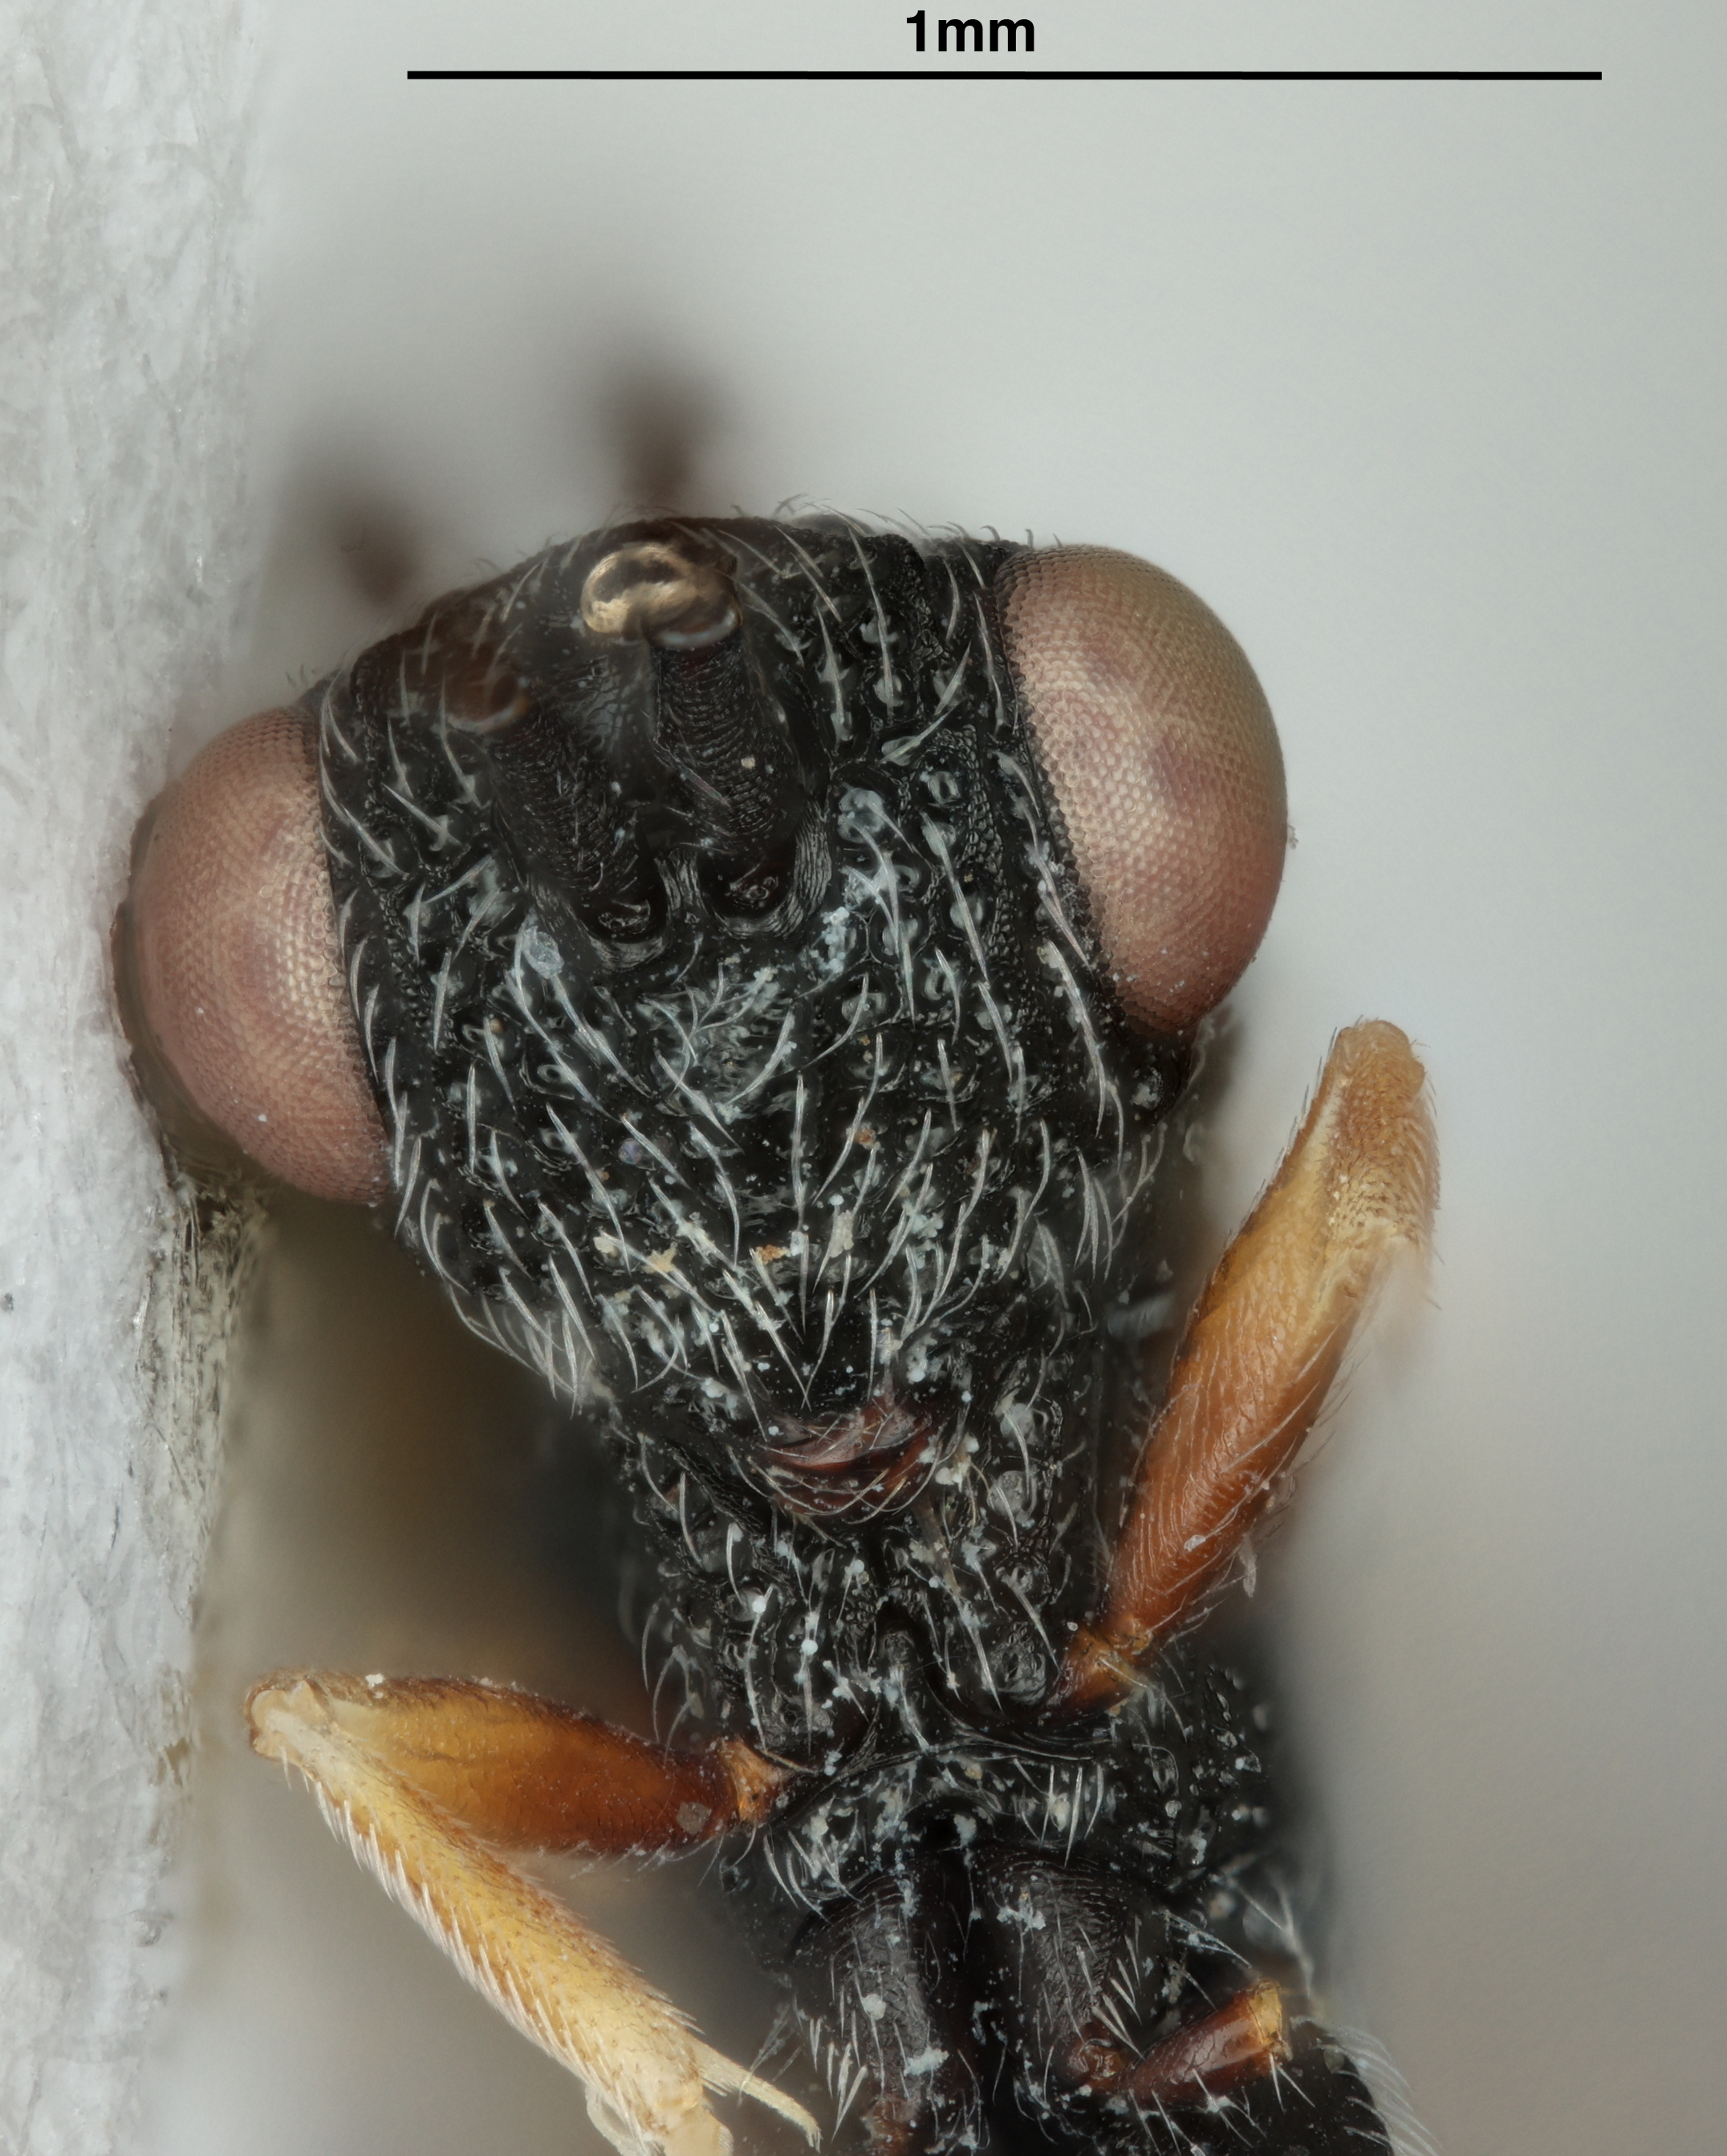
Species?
Khamul gothmogi
